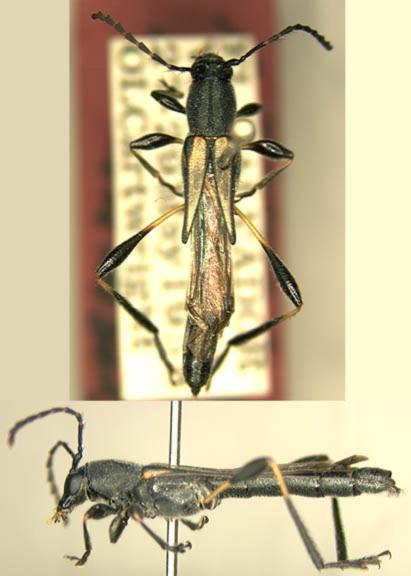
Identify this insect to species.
Acyphoderes dehiscens
